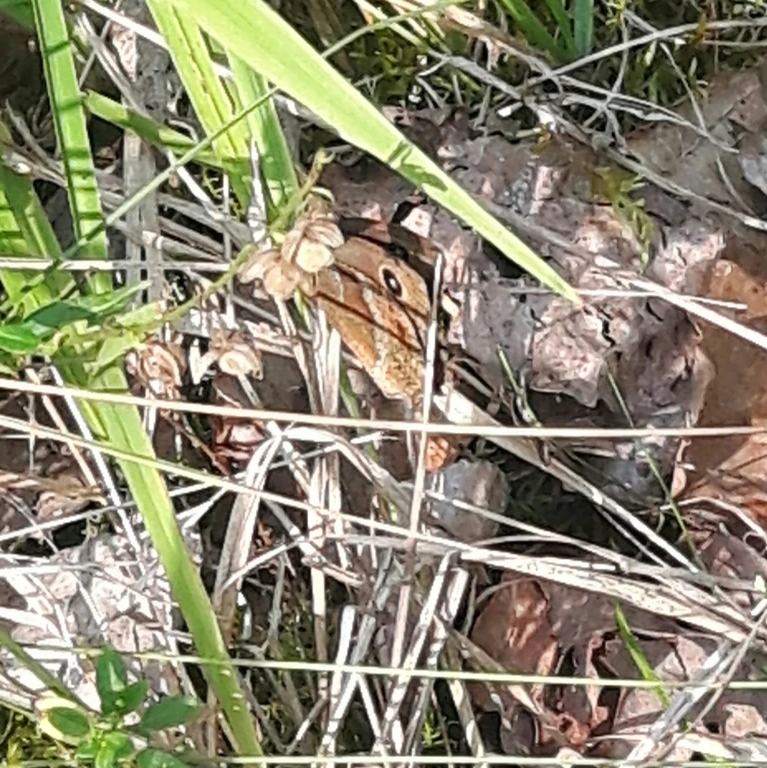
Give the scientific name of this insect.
Minois dryas
